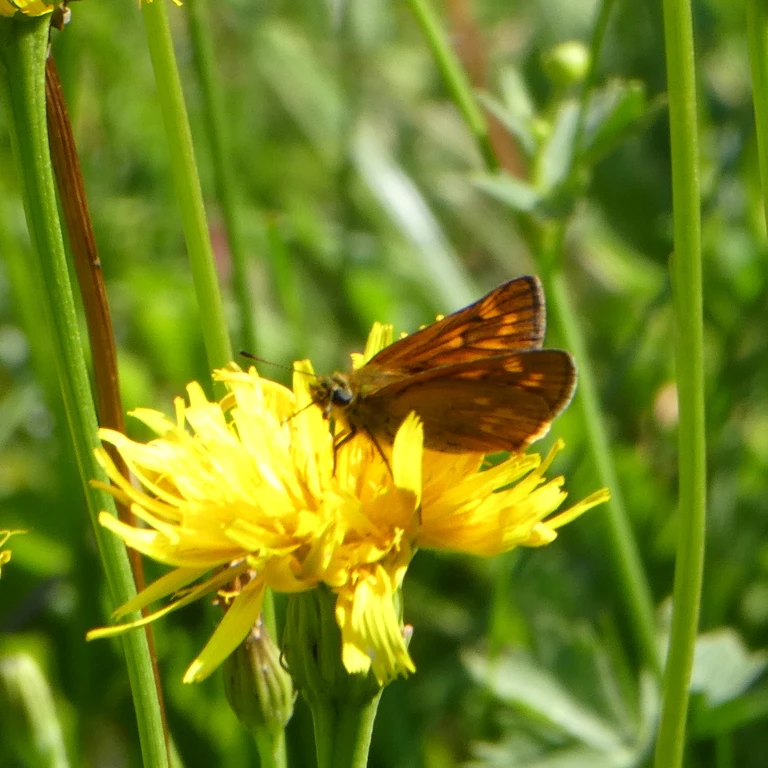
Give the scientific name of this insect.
Ochlodes sylvanus (also Ochlodes venata)
